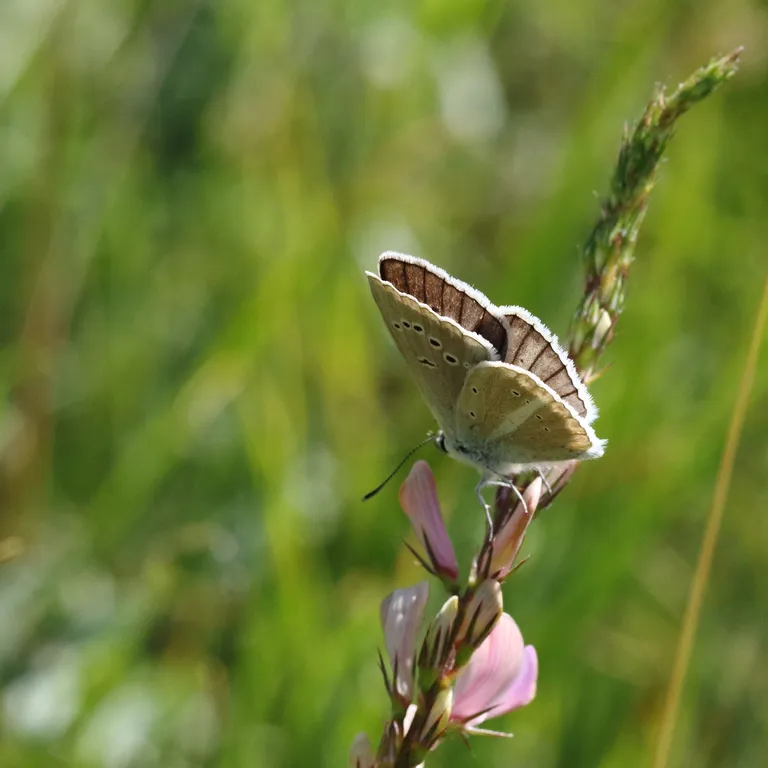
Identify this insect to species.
Polyommatus damon (also Agrodiaetus damon)
